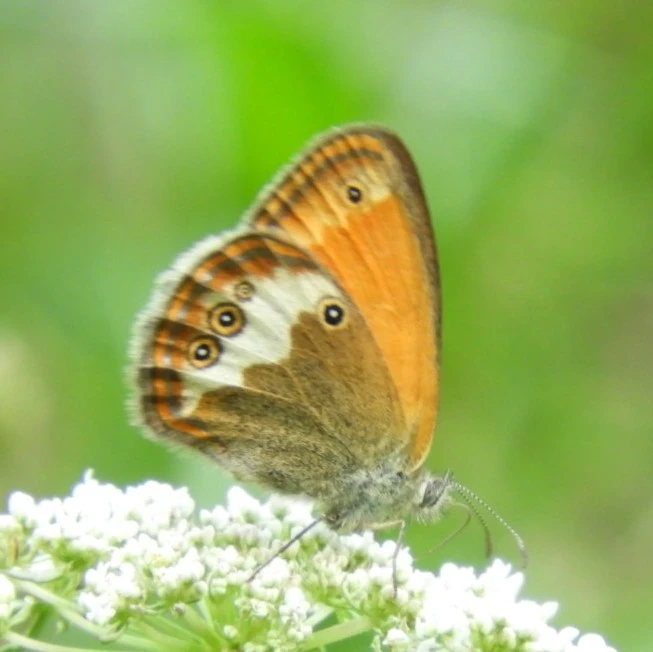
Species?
Coenonympha arcania
